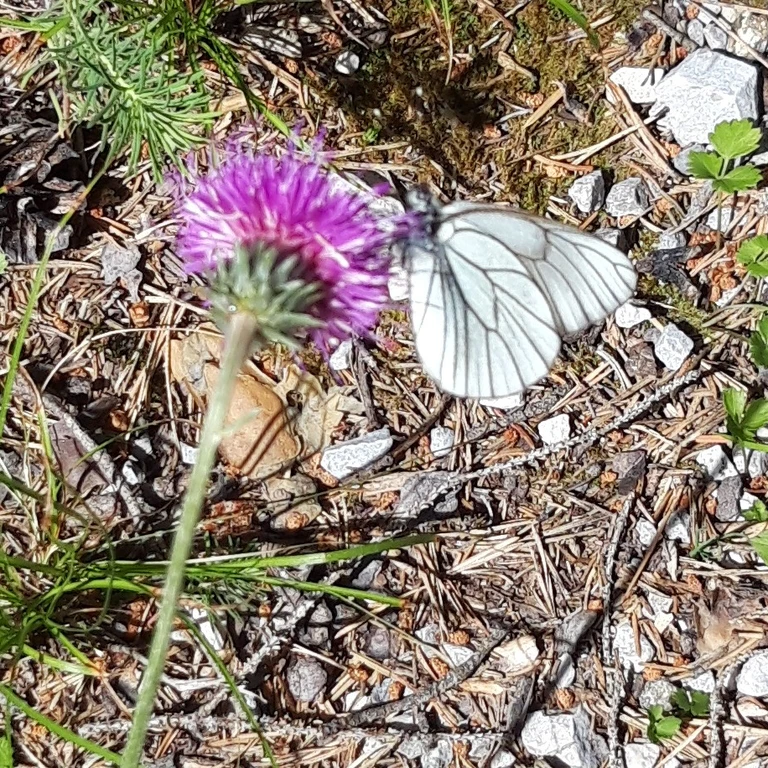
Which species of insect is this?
Aporia crataegi
